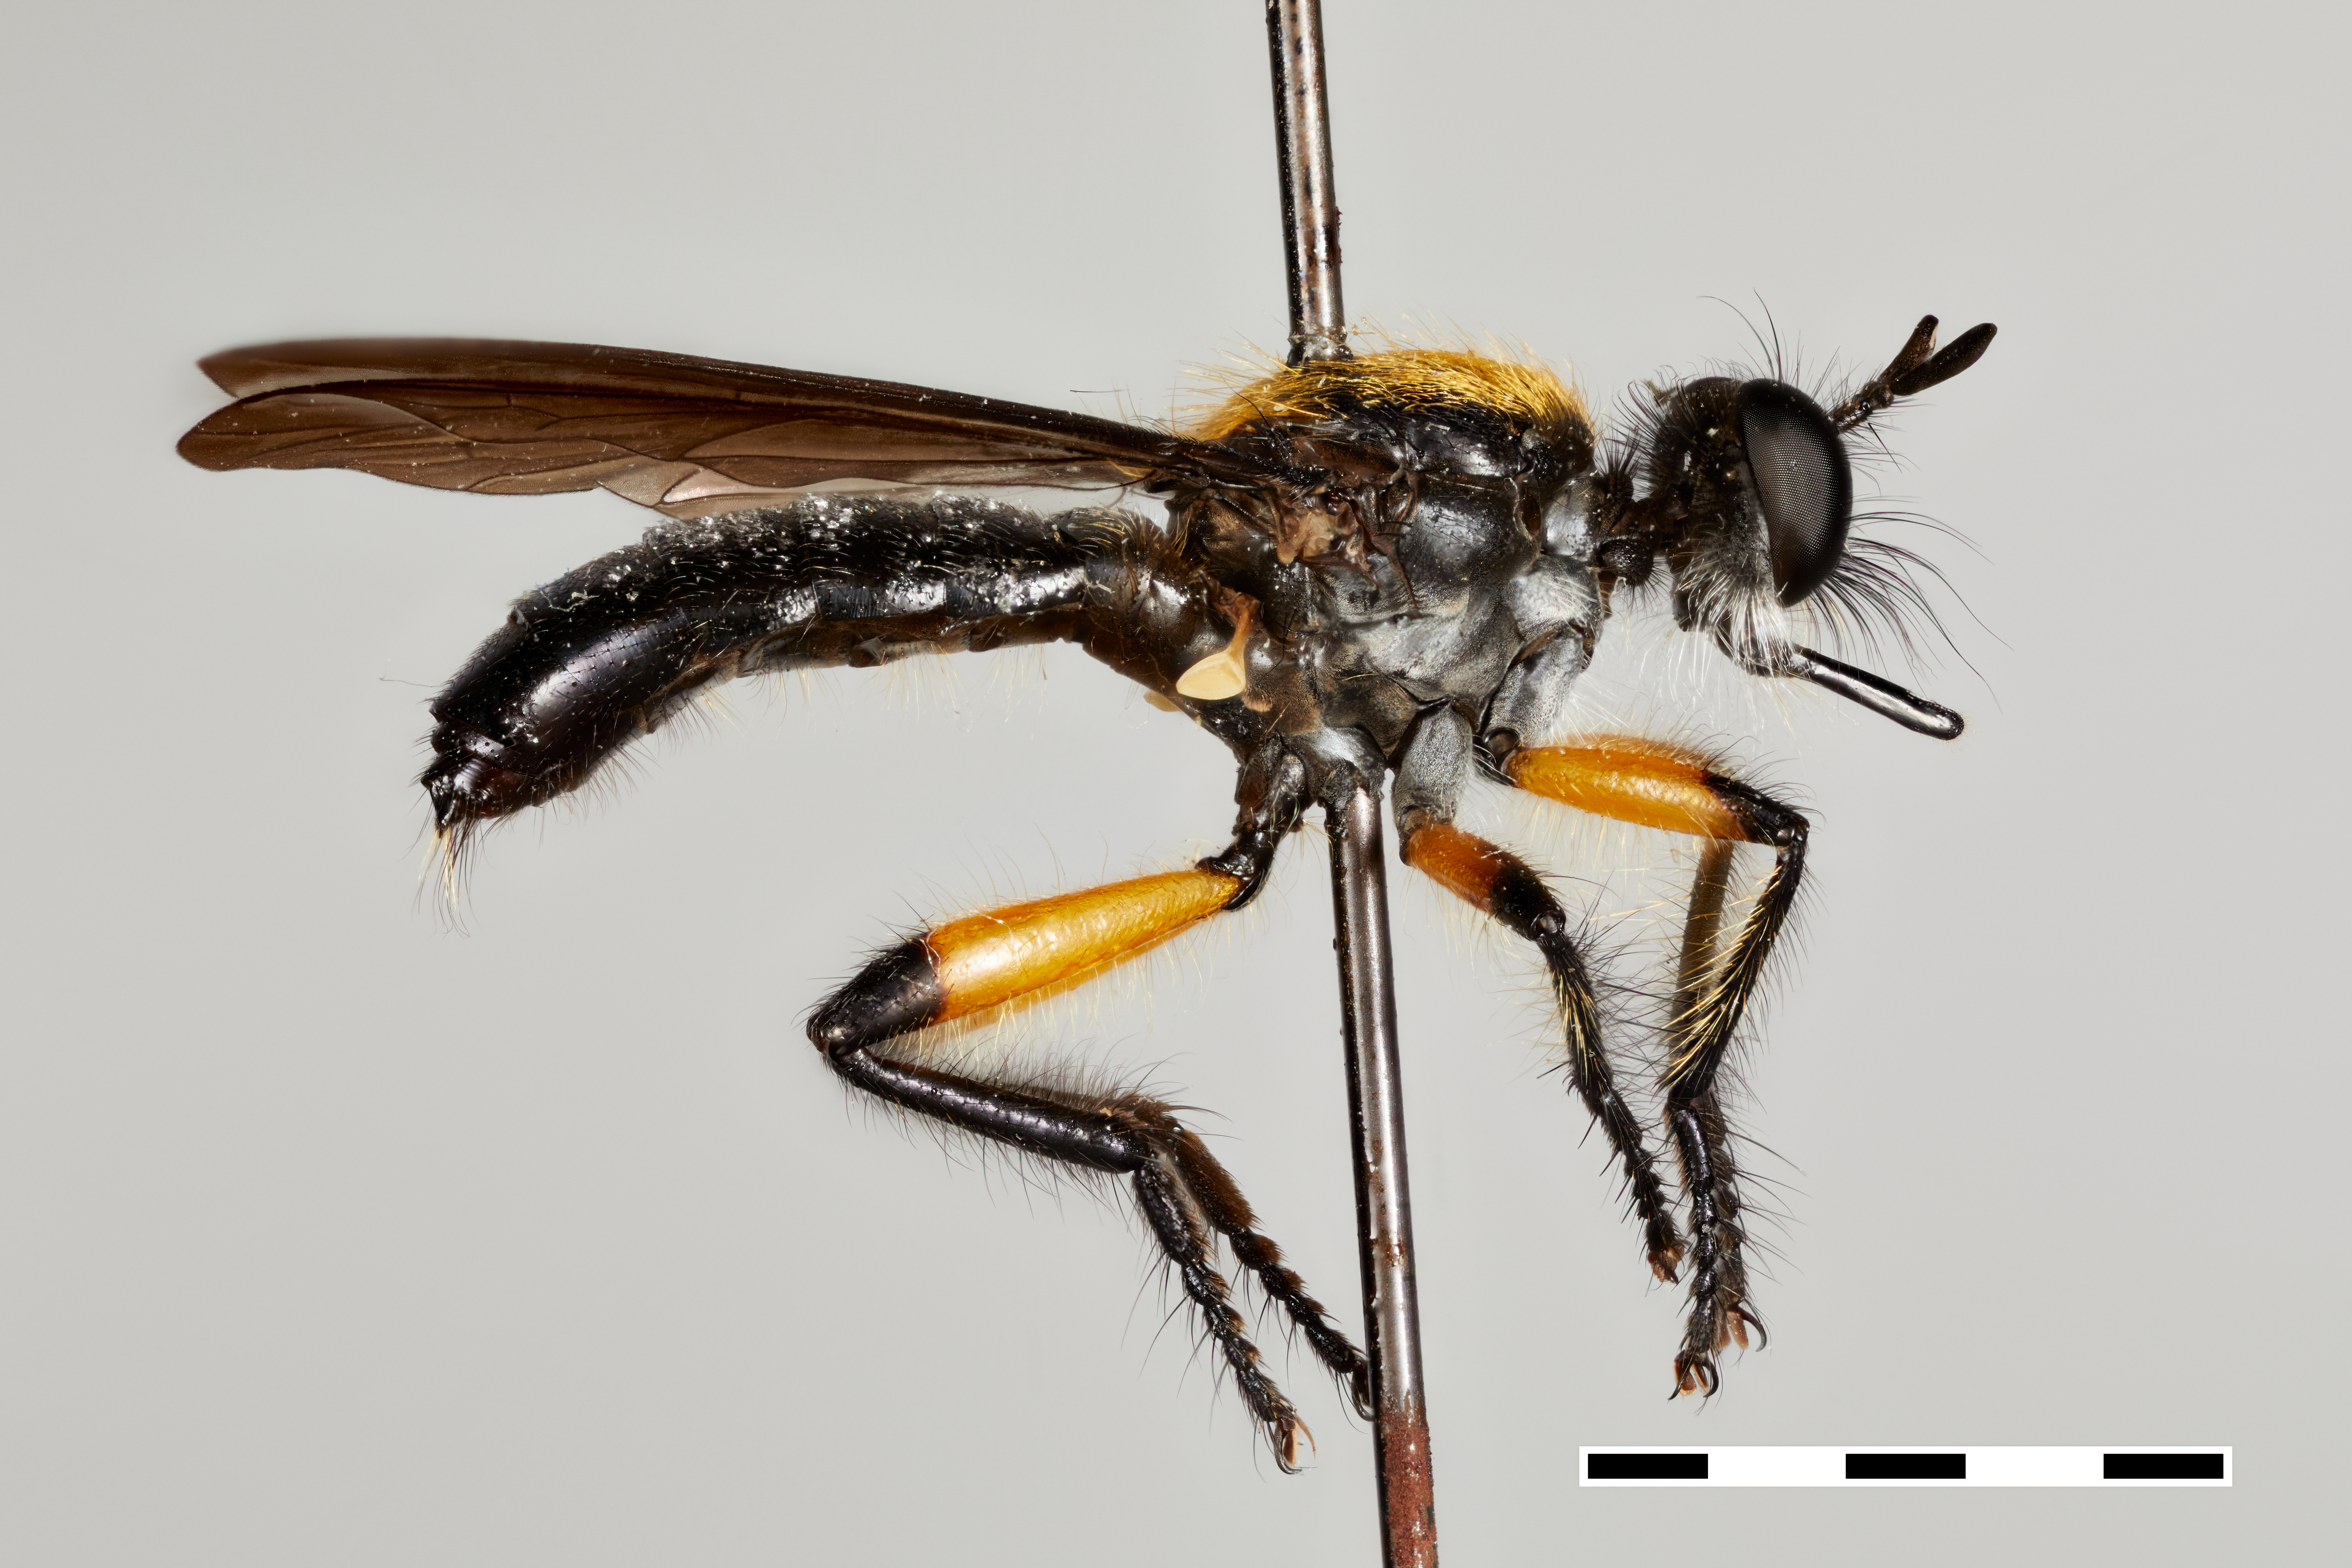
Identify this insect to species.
Choerades bella
